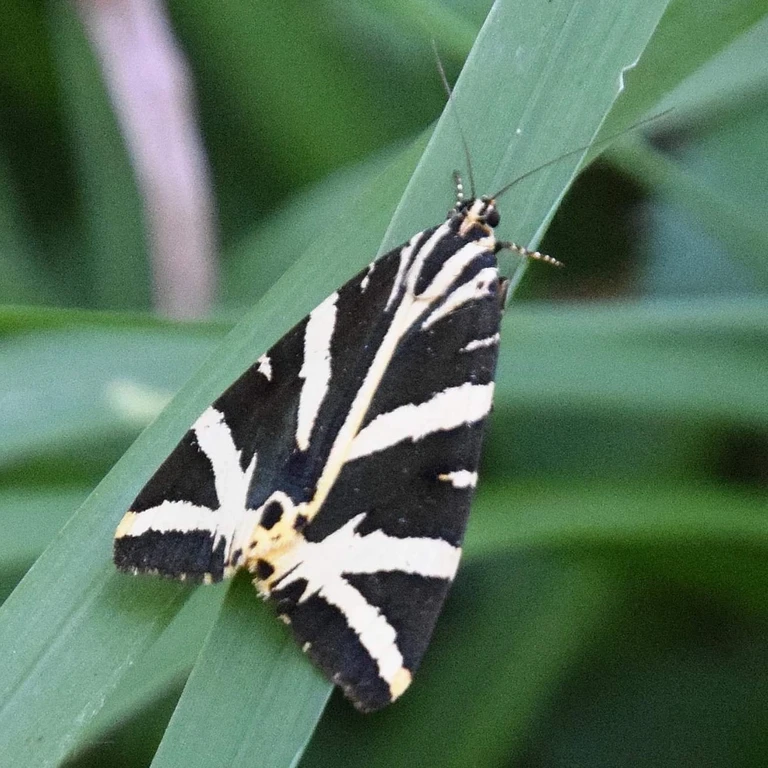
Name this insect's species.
Euplagia quadripunctaria
